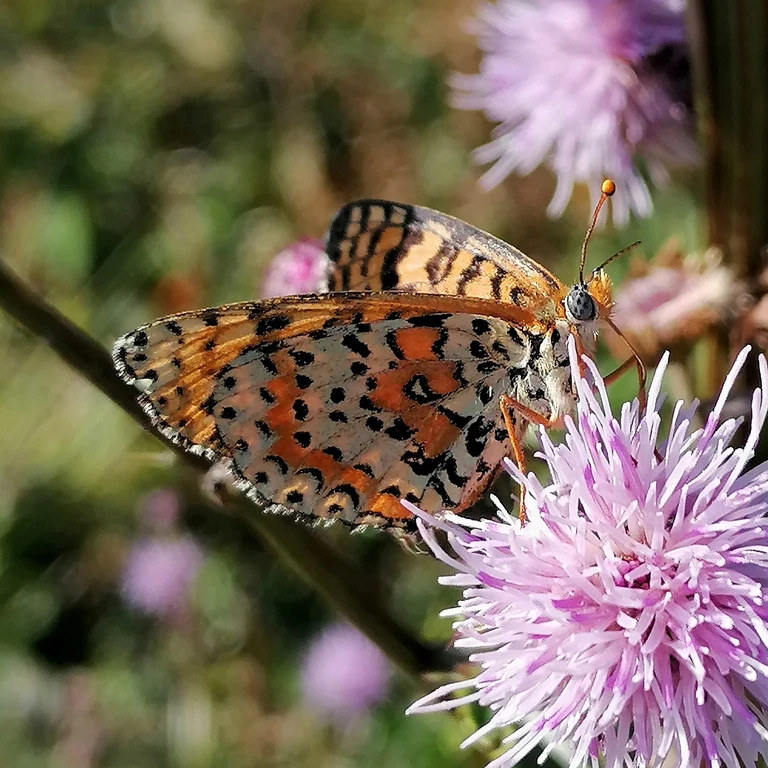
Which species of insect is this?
Melitaea didyma
